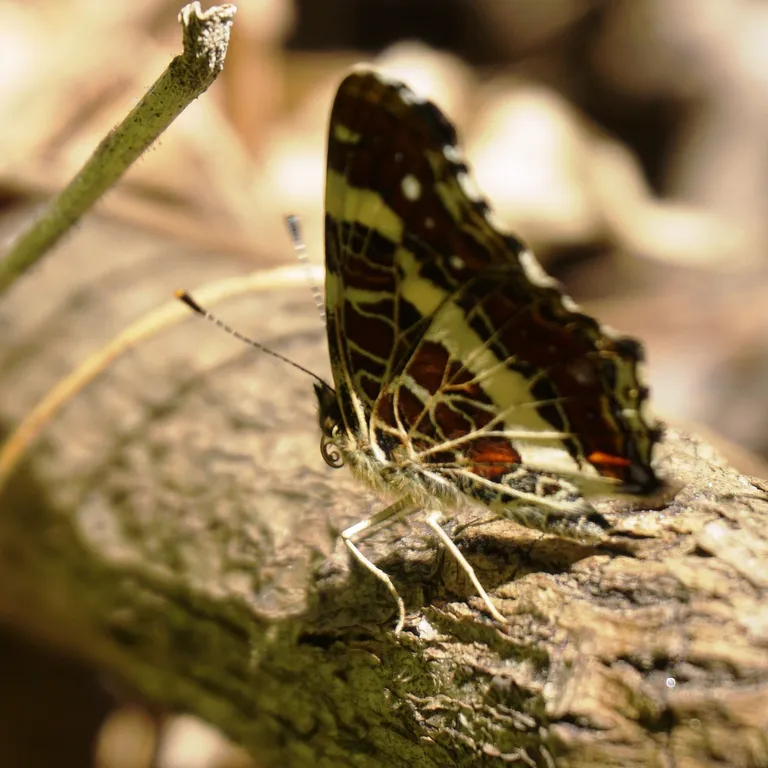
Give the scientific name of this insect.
Araschnia levana
